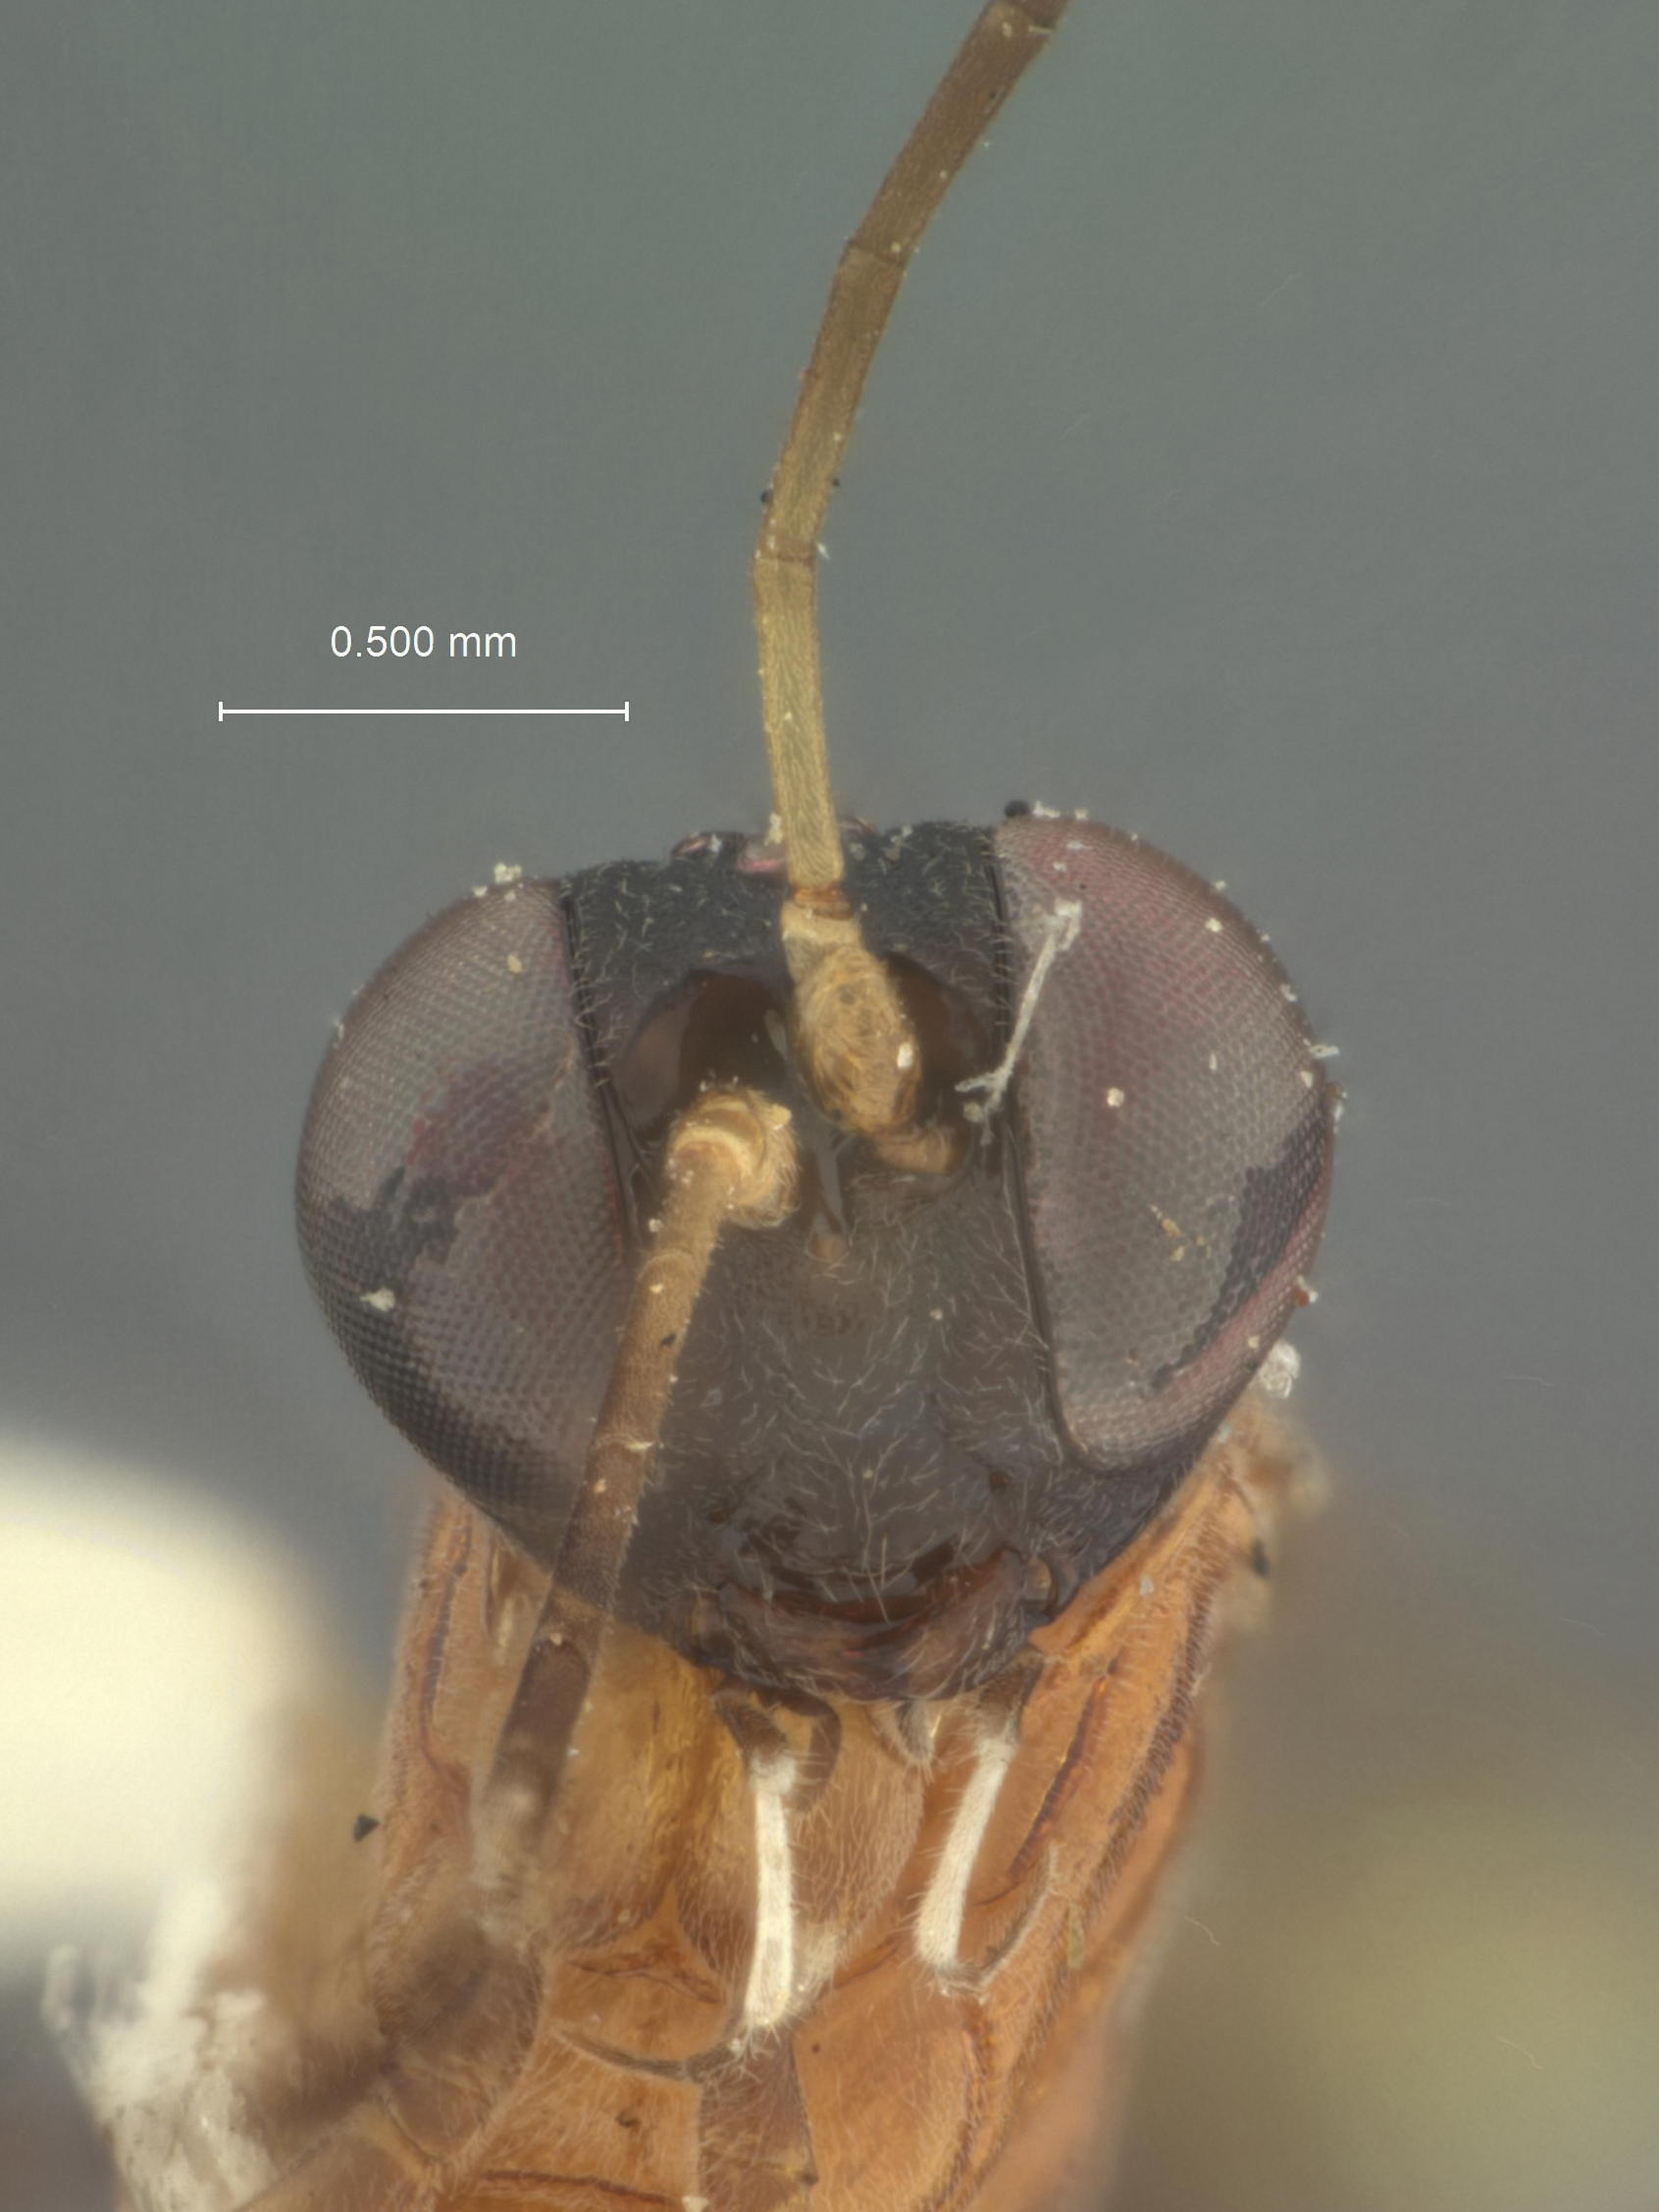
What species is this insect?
Isotima albicincta
